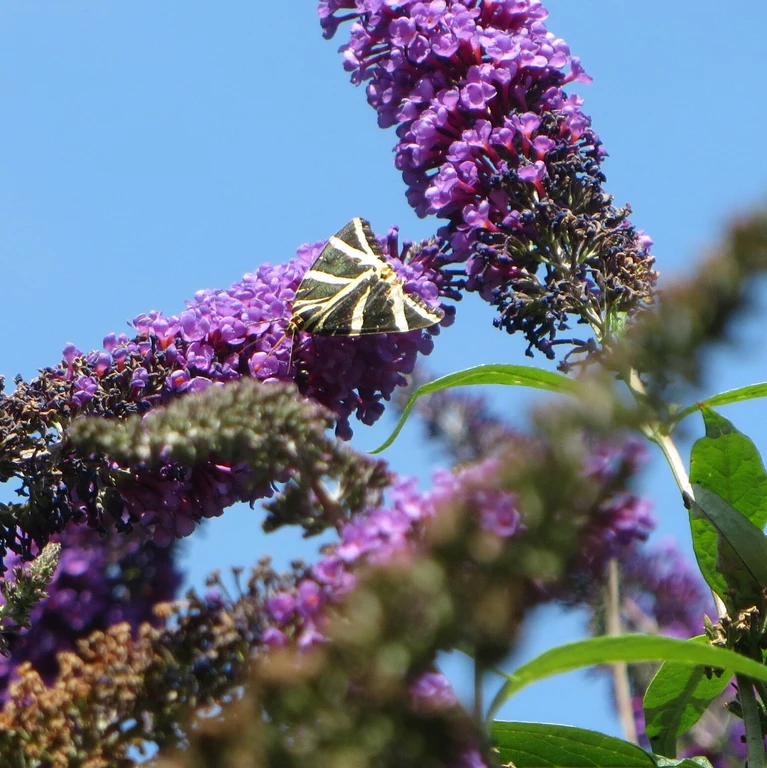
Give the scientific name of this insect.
Euplagia quadripunctaria
